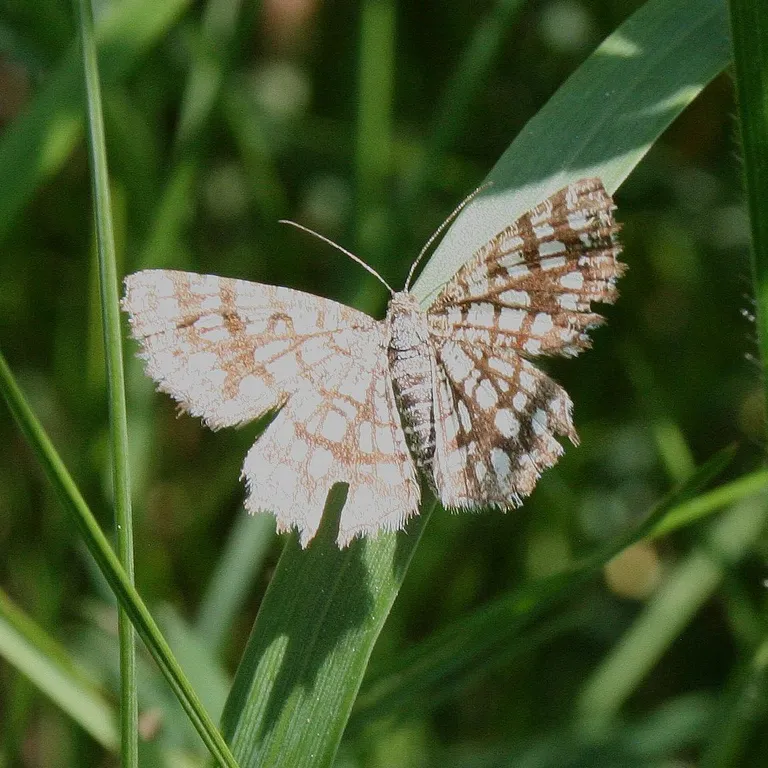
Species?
Chiasmia clathrata
